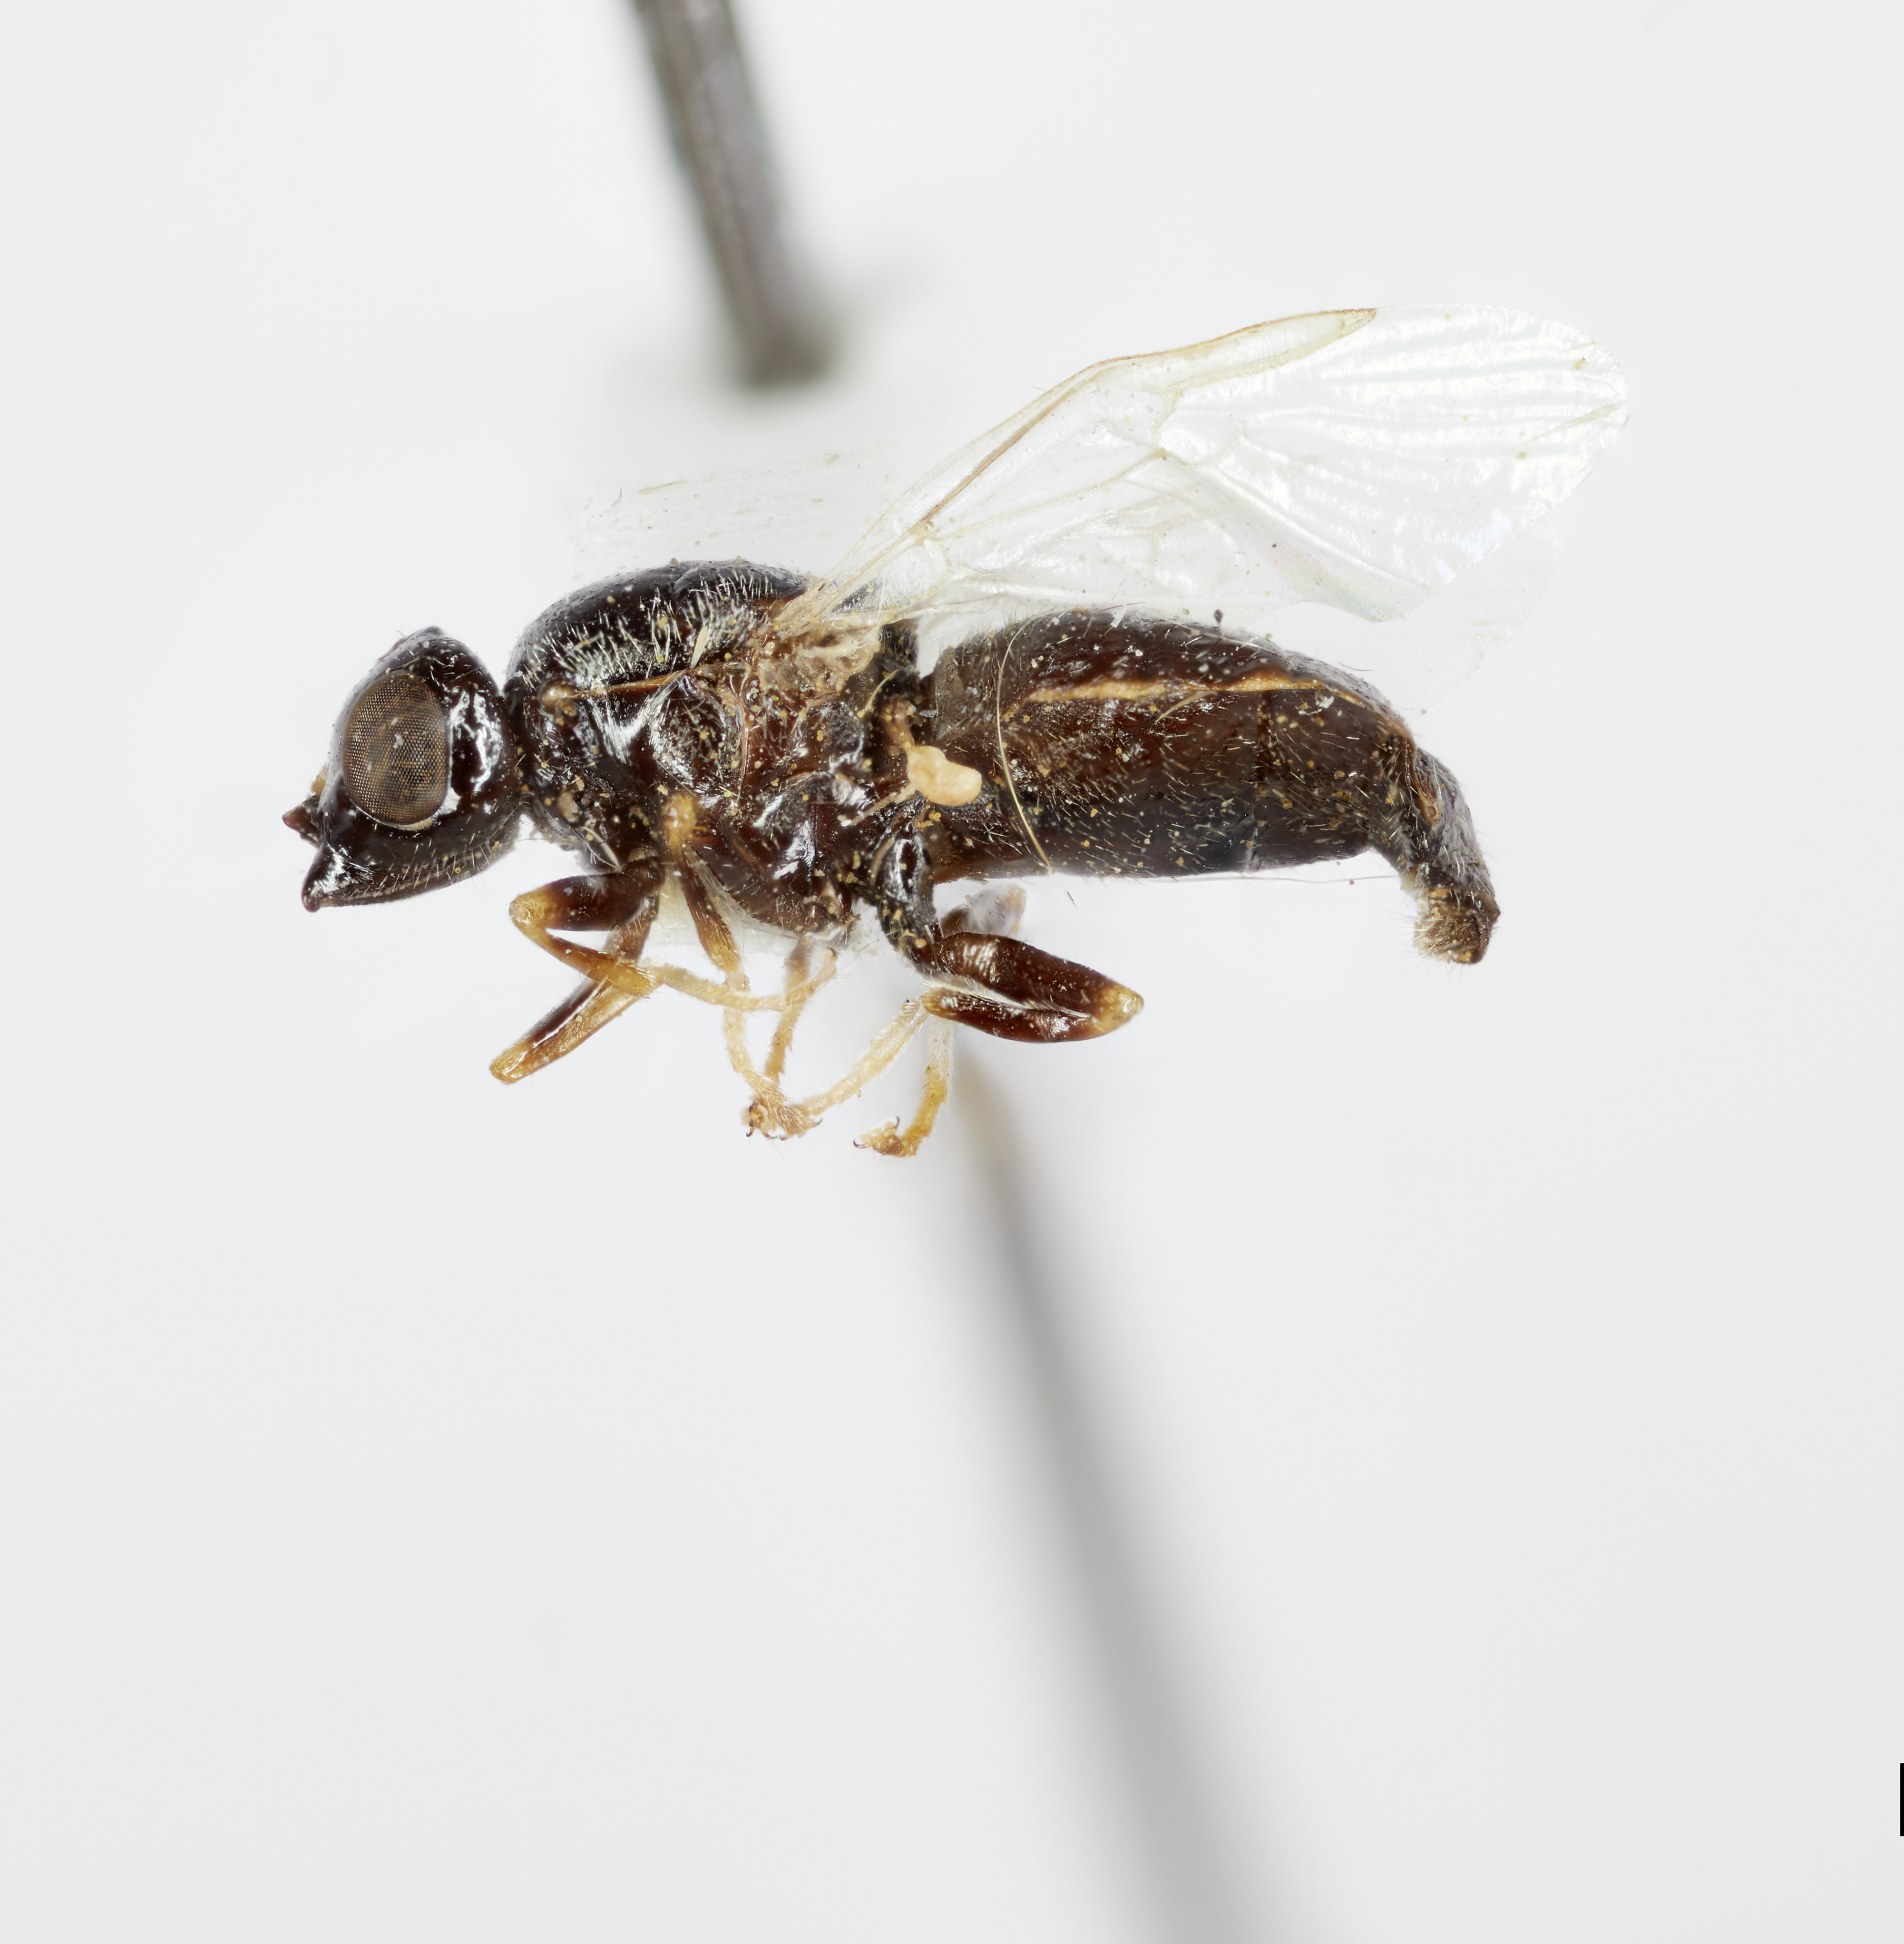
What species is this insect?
Nemotelus shannoni
